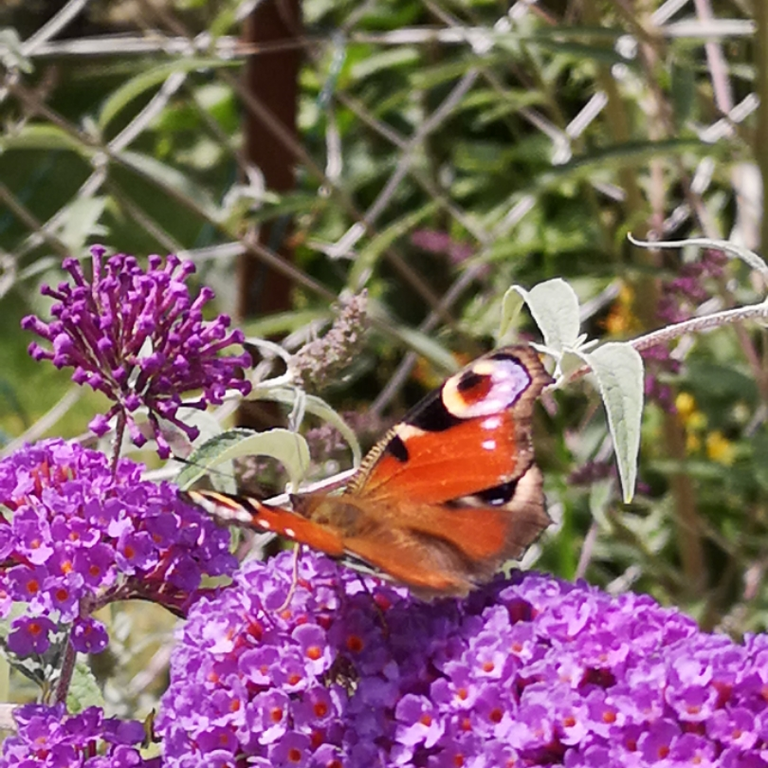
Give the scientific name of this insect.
Aglais io
